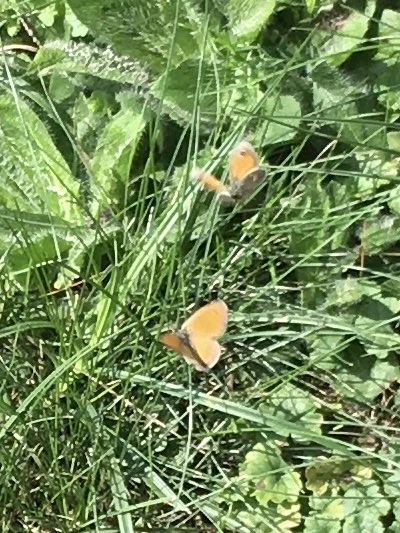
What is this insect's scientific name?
Coenonympha pamphilus
